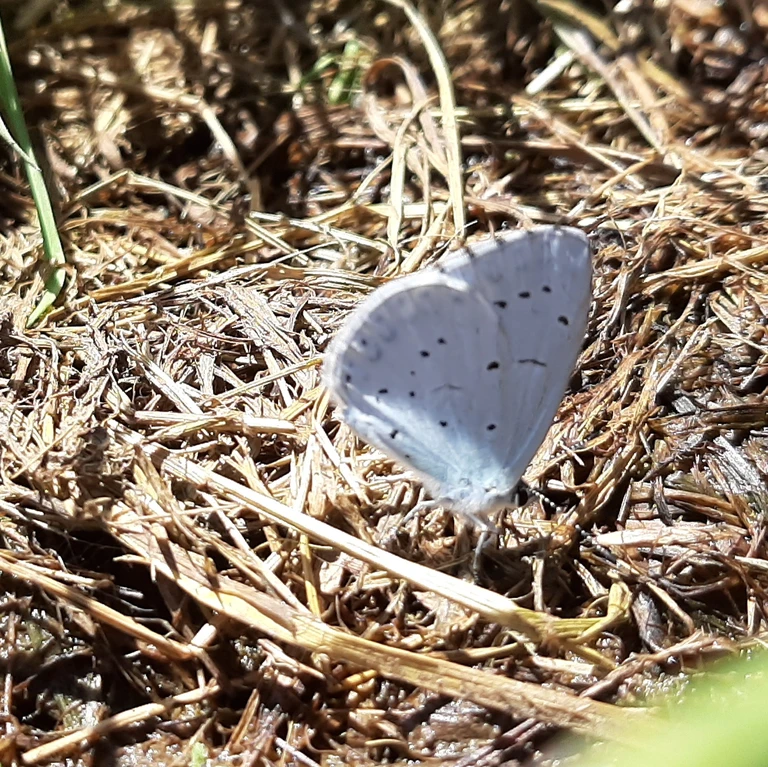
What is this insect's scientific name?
Celastrina argiolus
